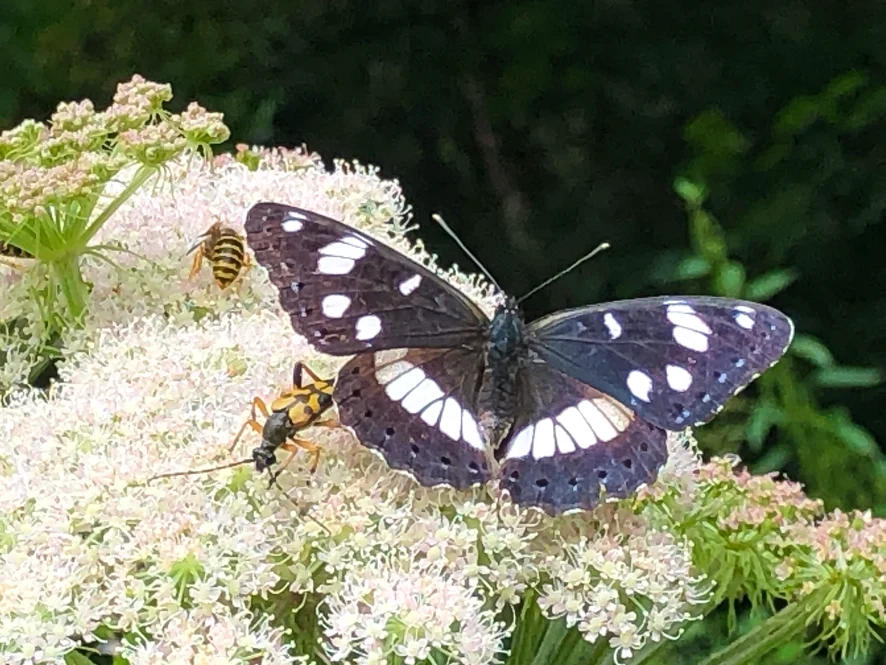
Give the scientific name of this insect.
Limenitis reducta
